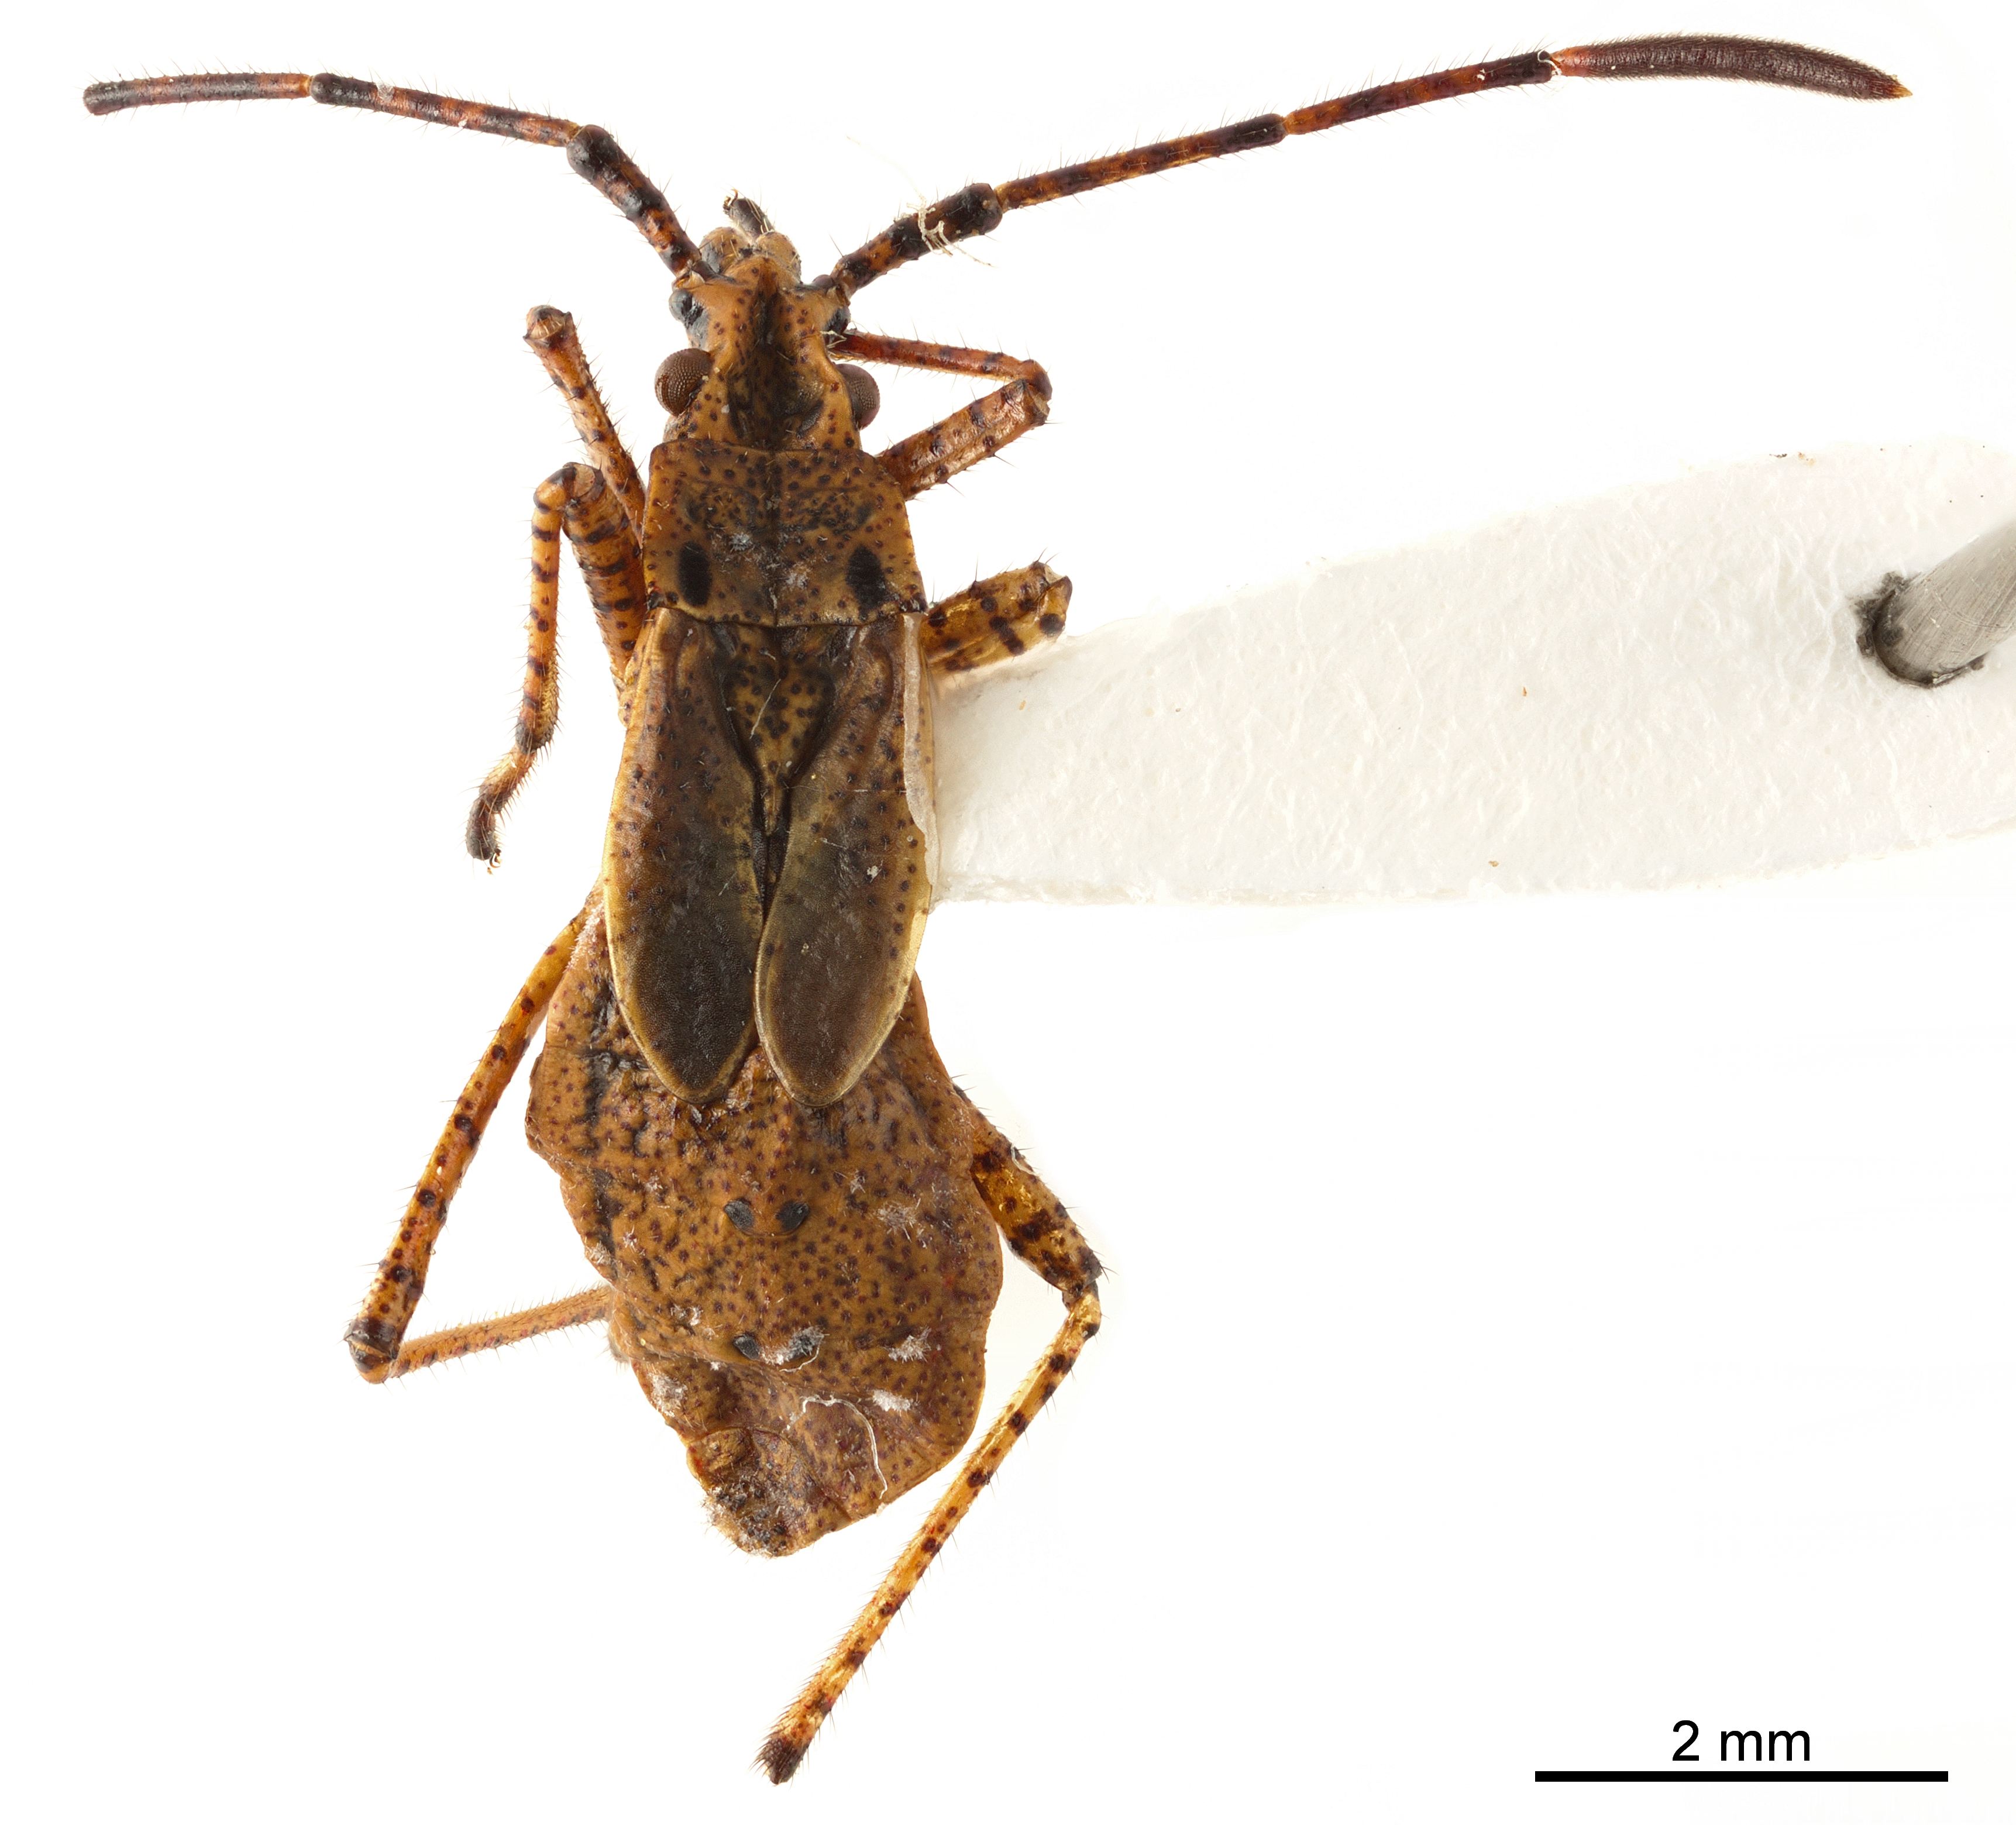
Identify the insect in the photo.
Darmistus subvittatus
